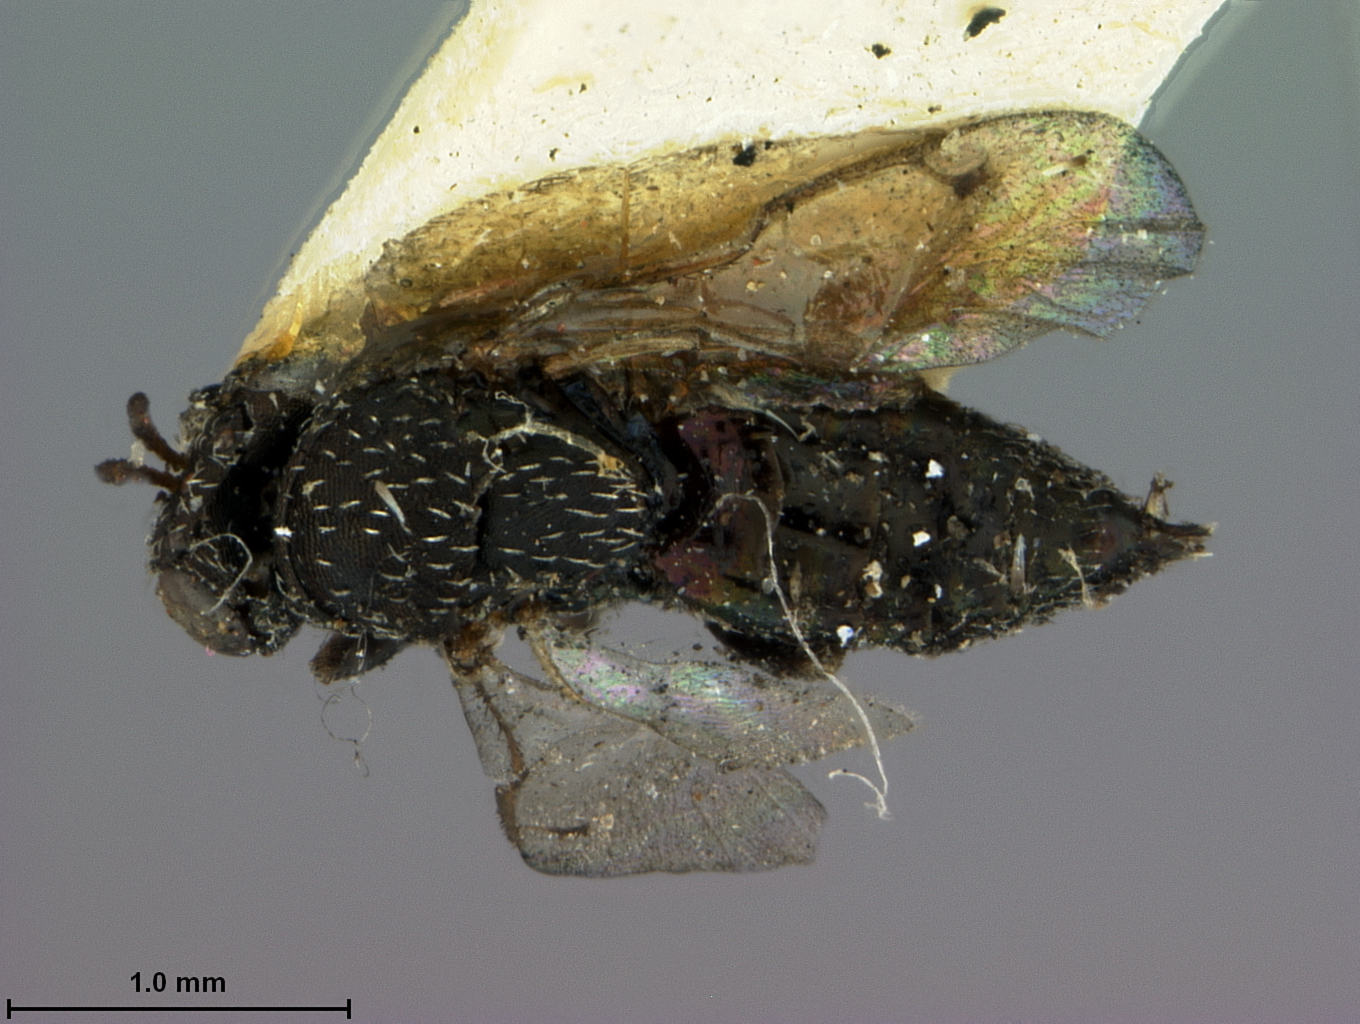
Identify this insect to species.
Semiotellus ficigerae
